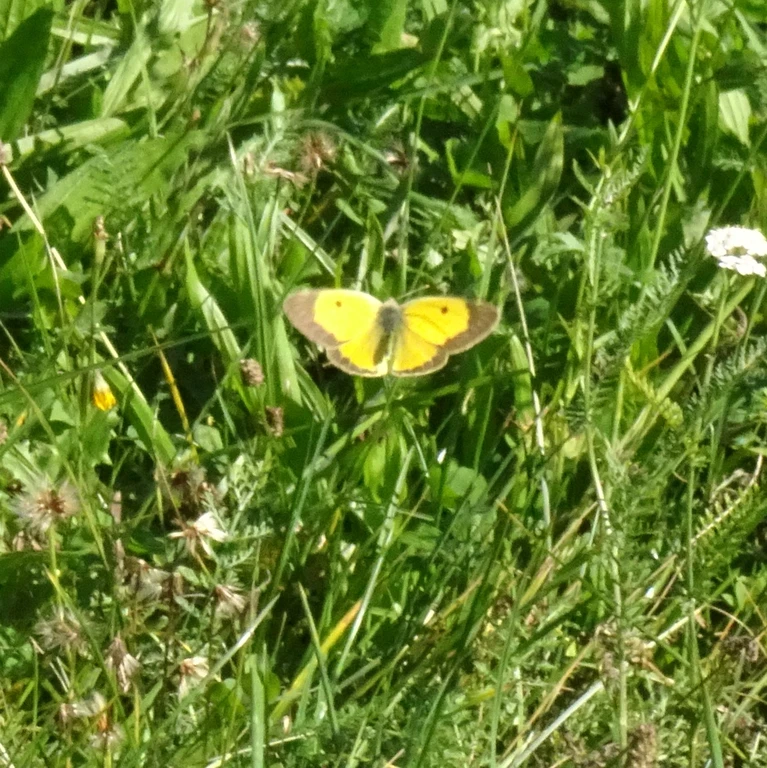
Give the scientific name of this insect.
Colias croceus
